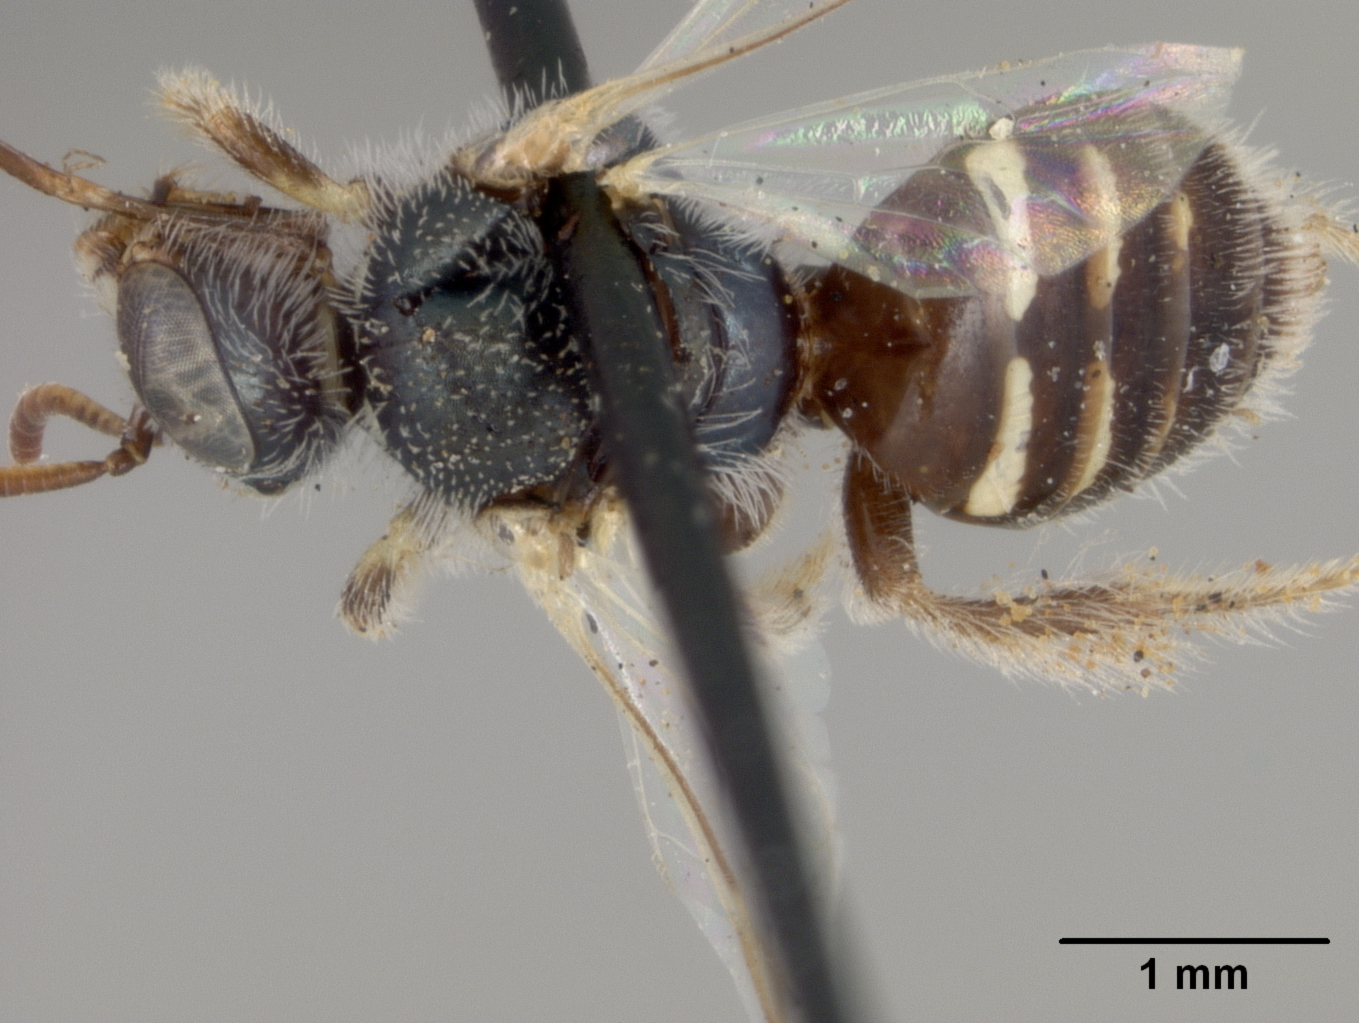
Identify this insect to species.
Perdita graenicheri
